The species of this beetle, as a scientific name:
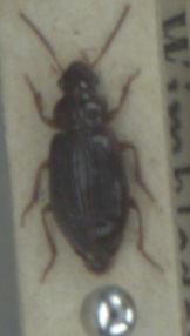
Bradycellus harpalinus
